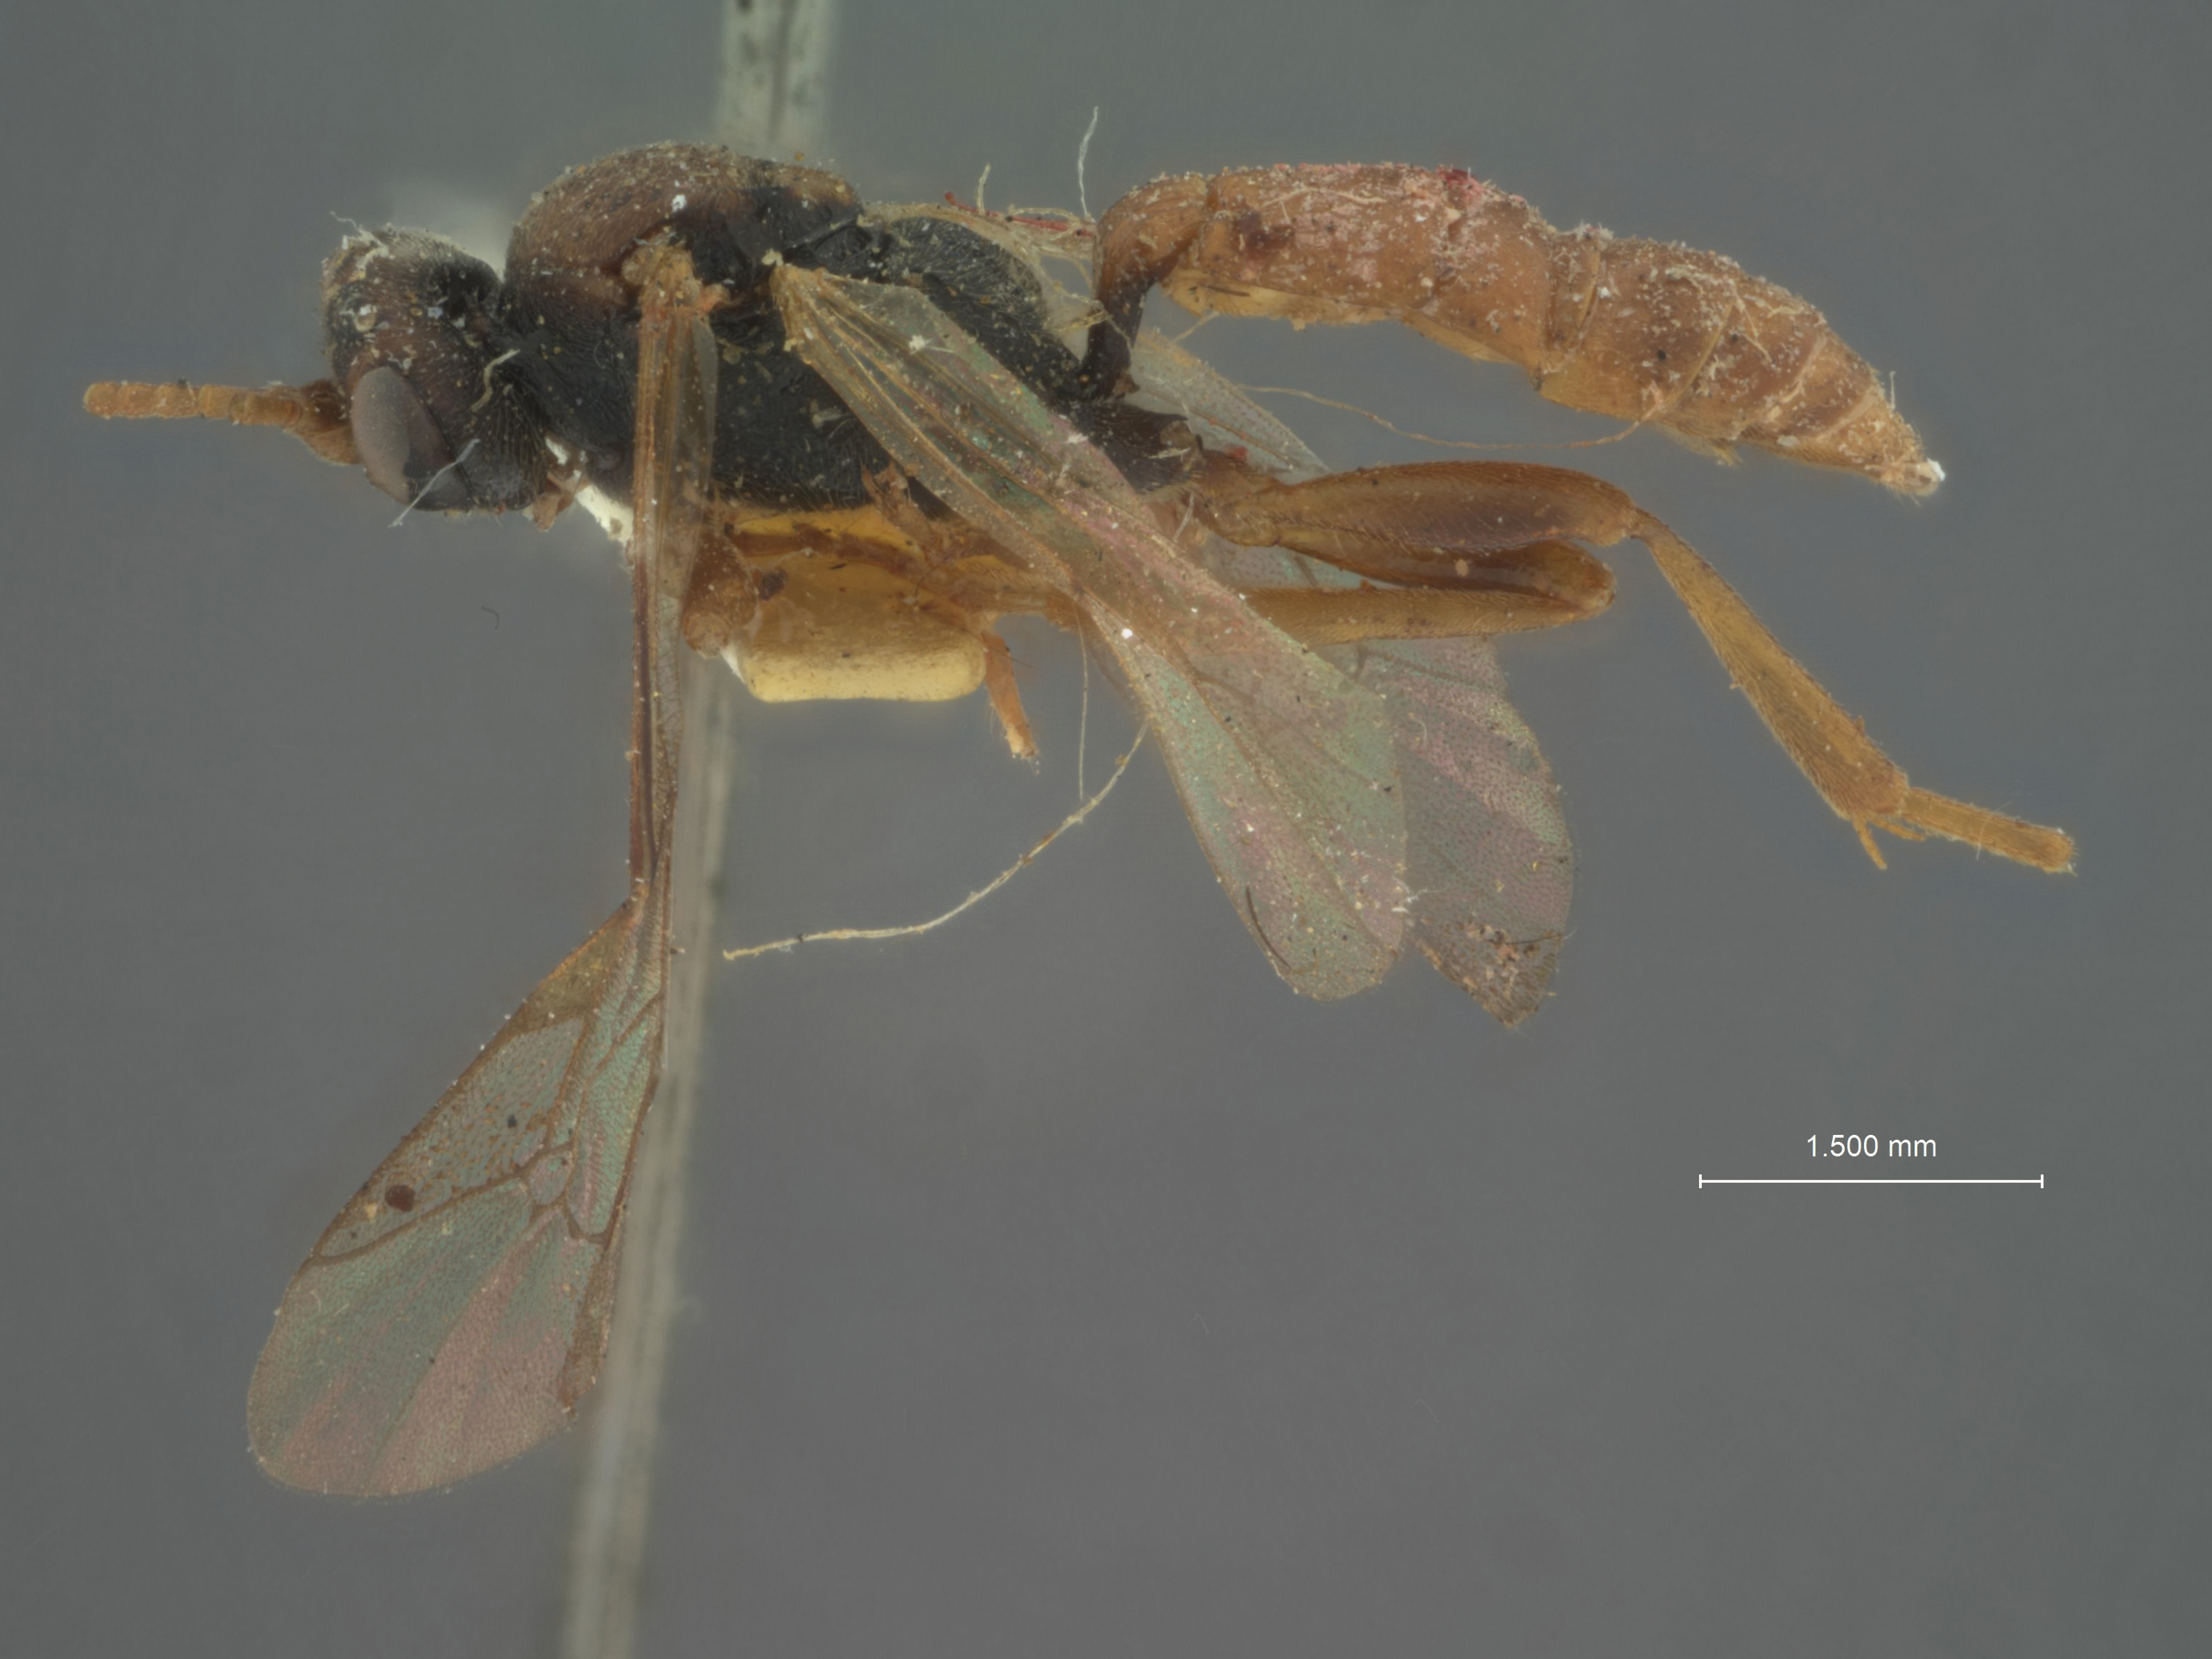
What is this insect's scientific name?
Amblyteles contractus
